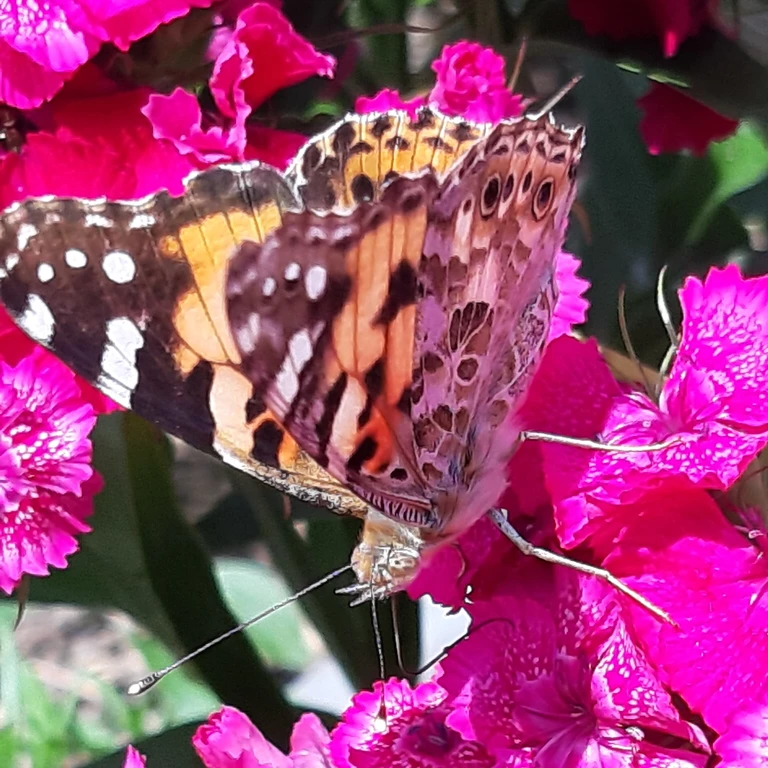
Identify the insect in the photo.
Vanessa cardui
